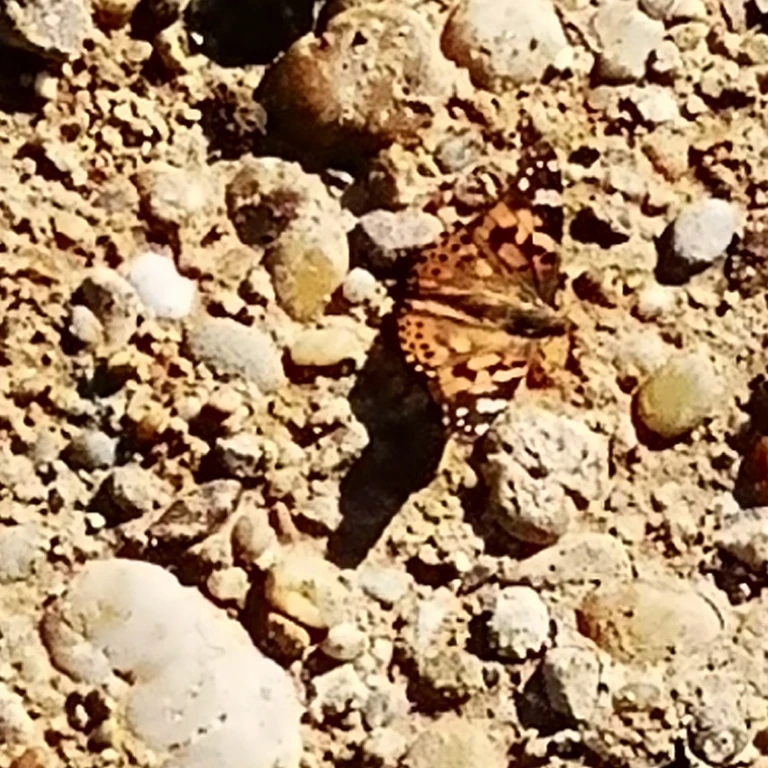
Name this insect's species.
Vanessa cardui
